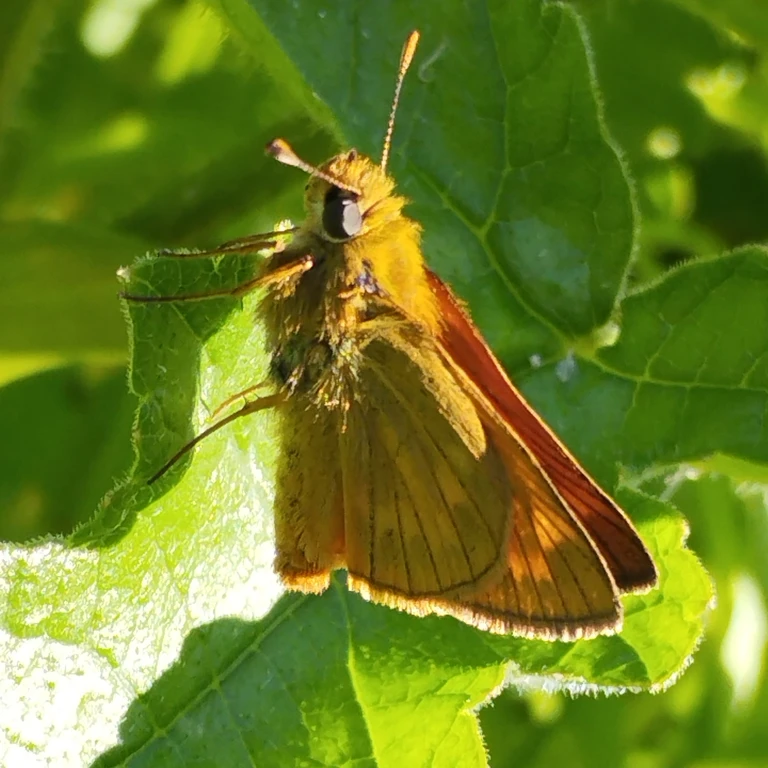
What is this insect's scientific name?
Ochlodes sylvanus (also Ochlodes venata)
